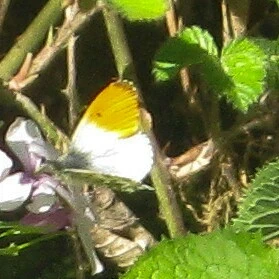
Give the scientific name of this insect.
Anthocharis cardamines
